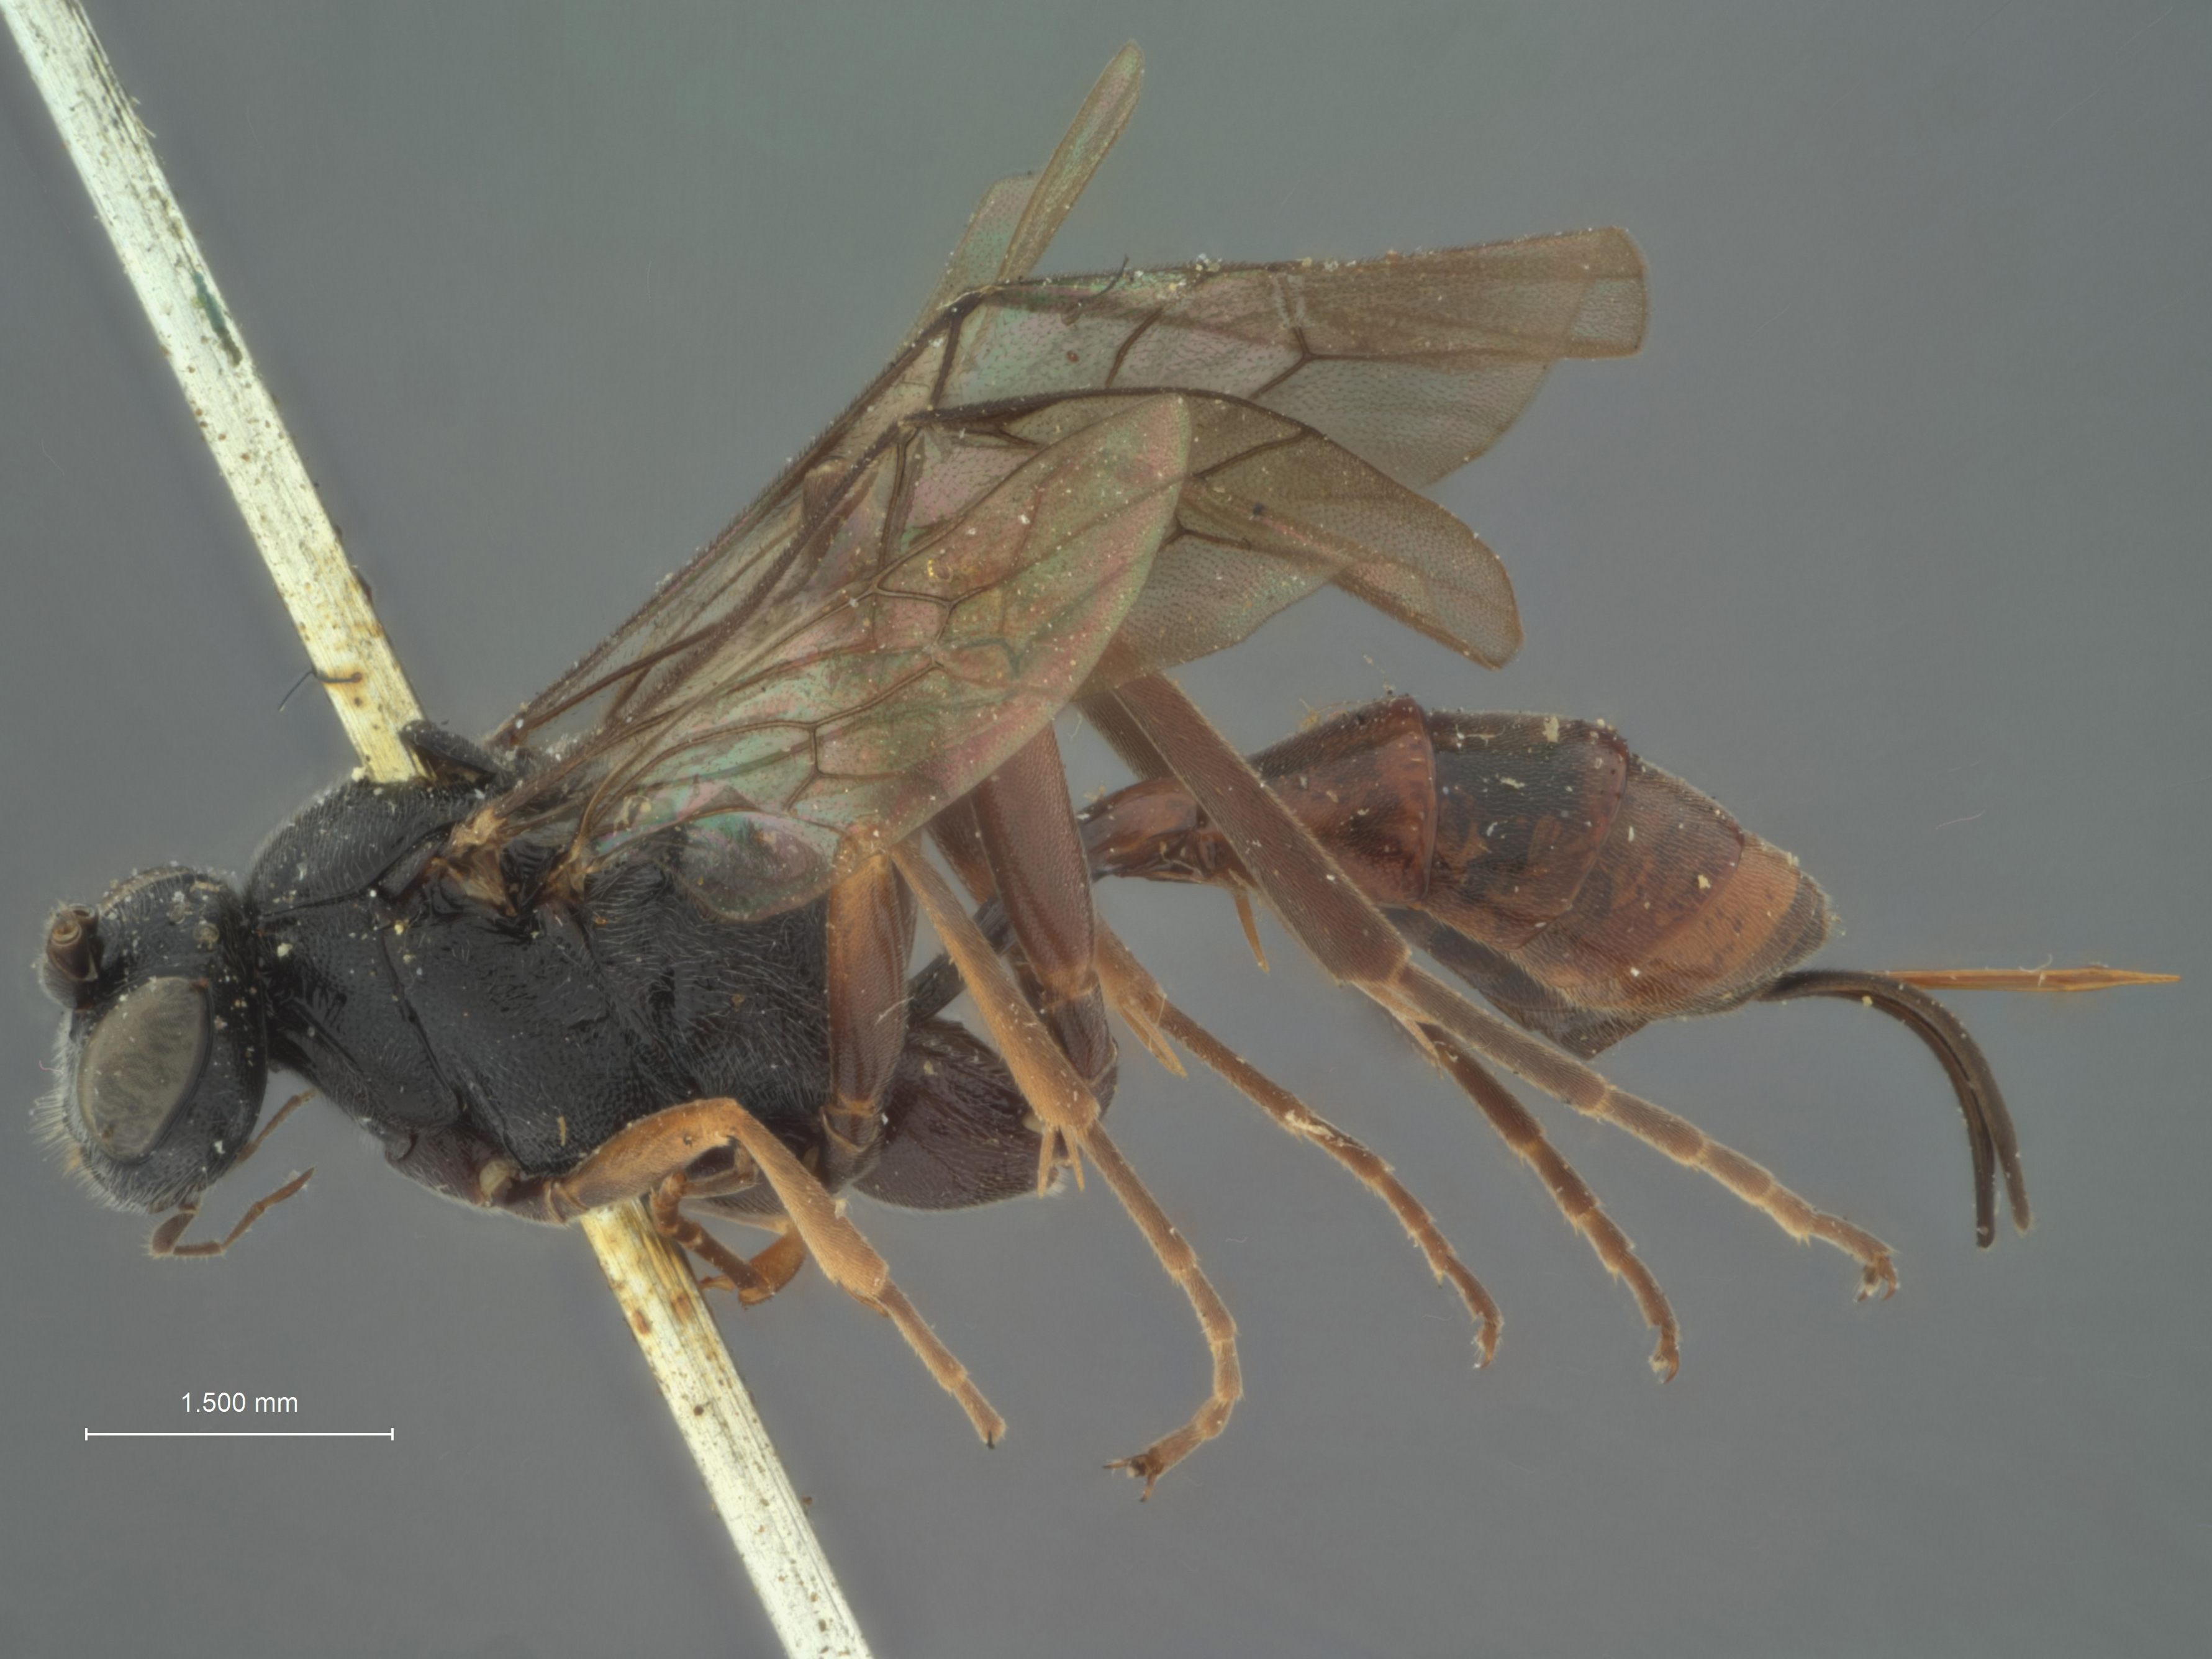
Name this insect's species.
Cryptus monticola
